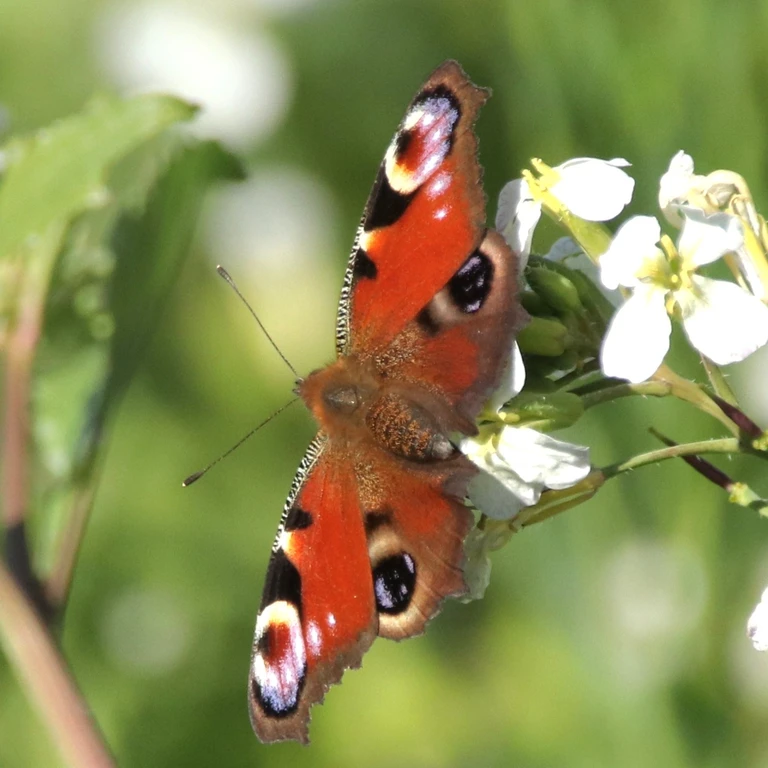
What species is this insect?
Aglais io
